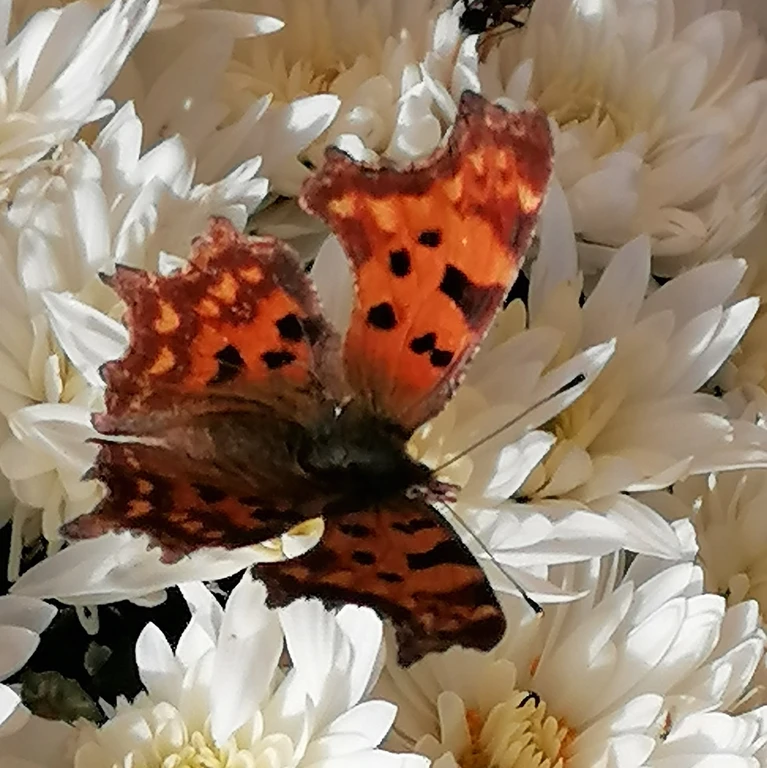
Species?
Polygonia c-album
